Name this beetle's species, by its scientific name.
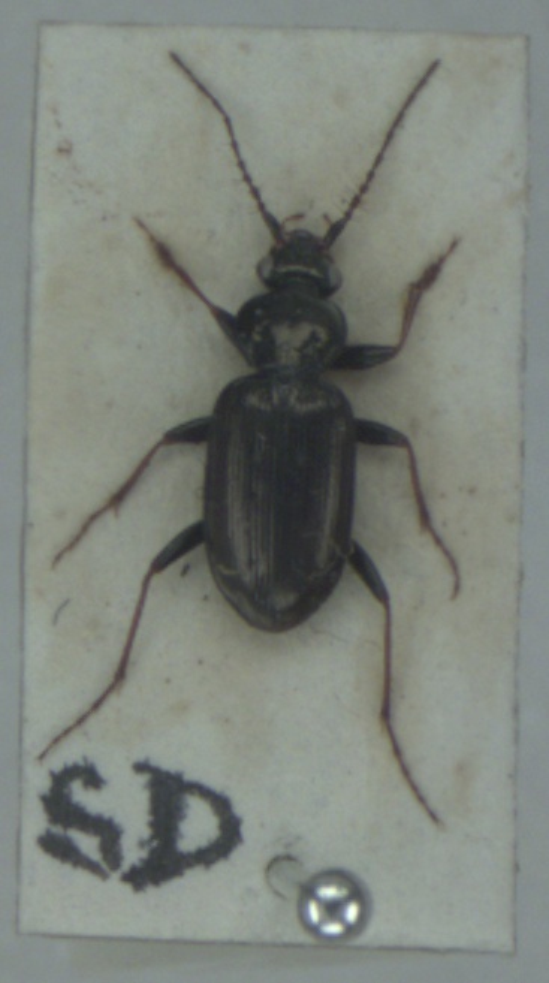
Loricera pilicornis
